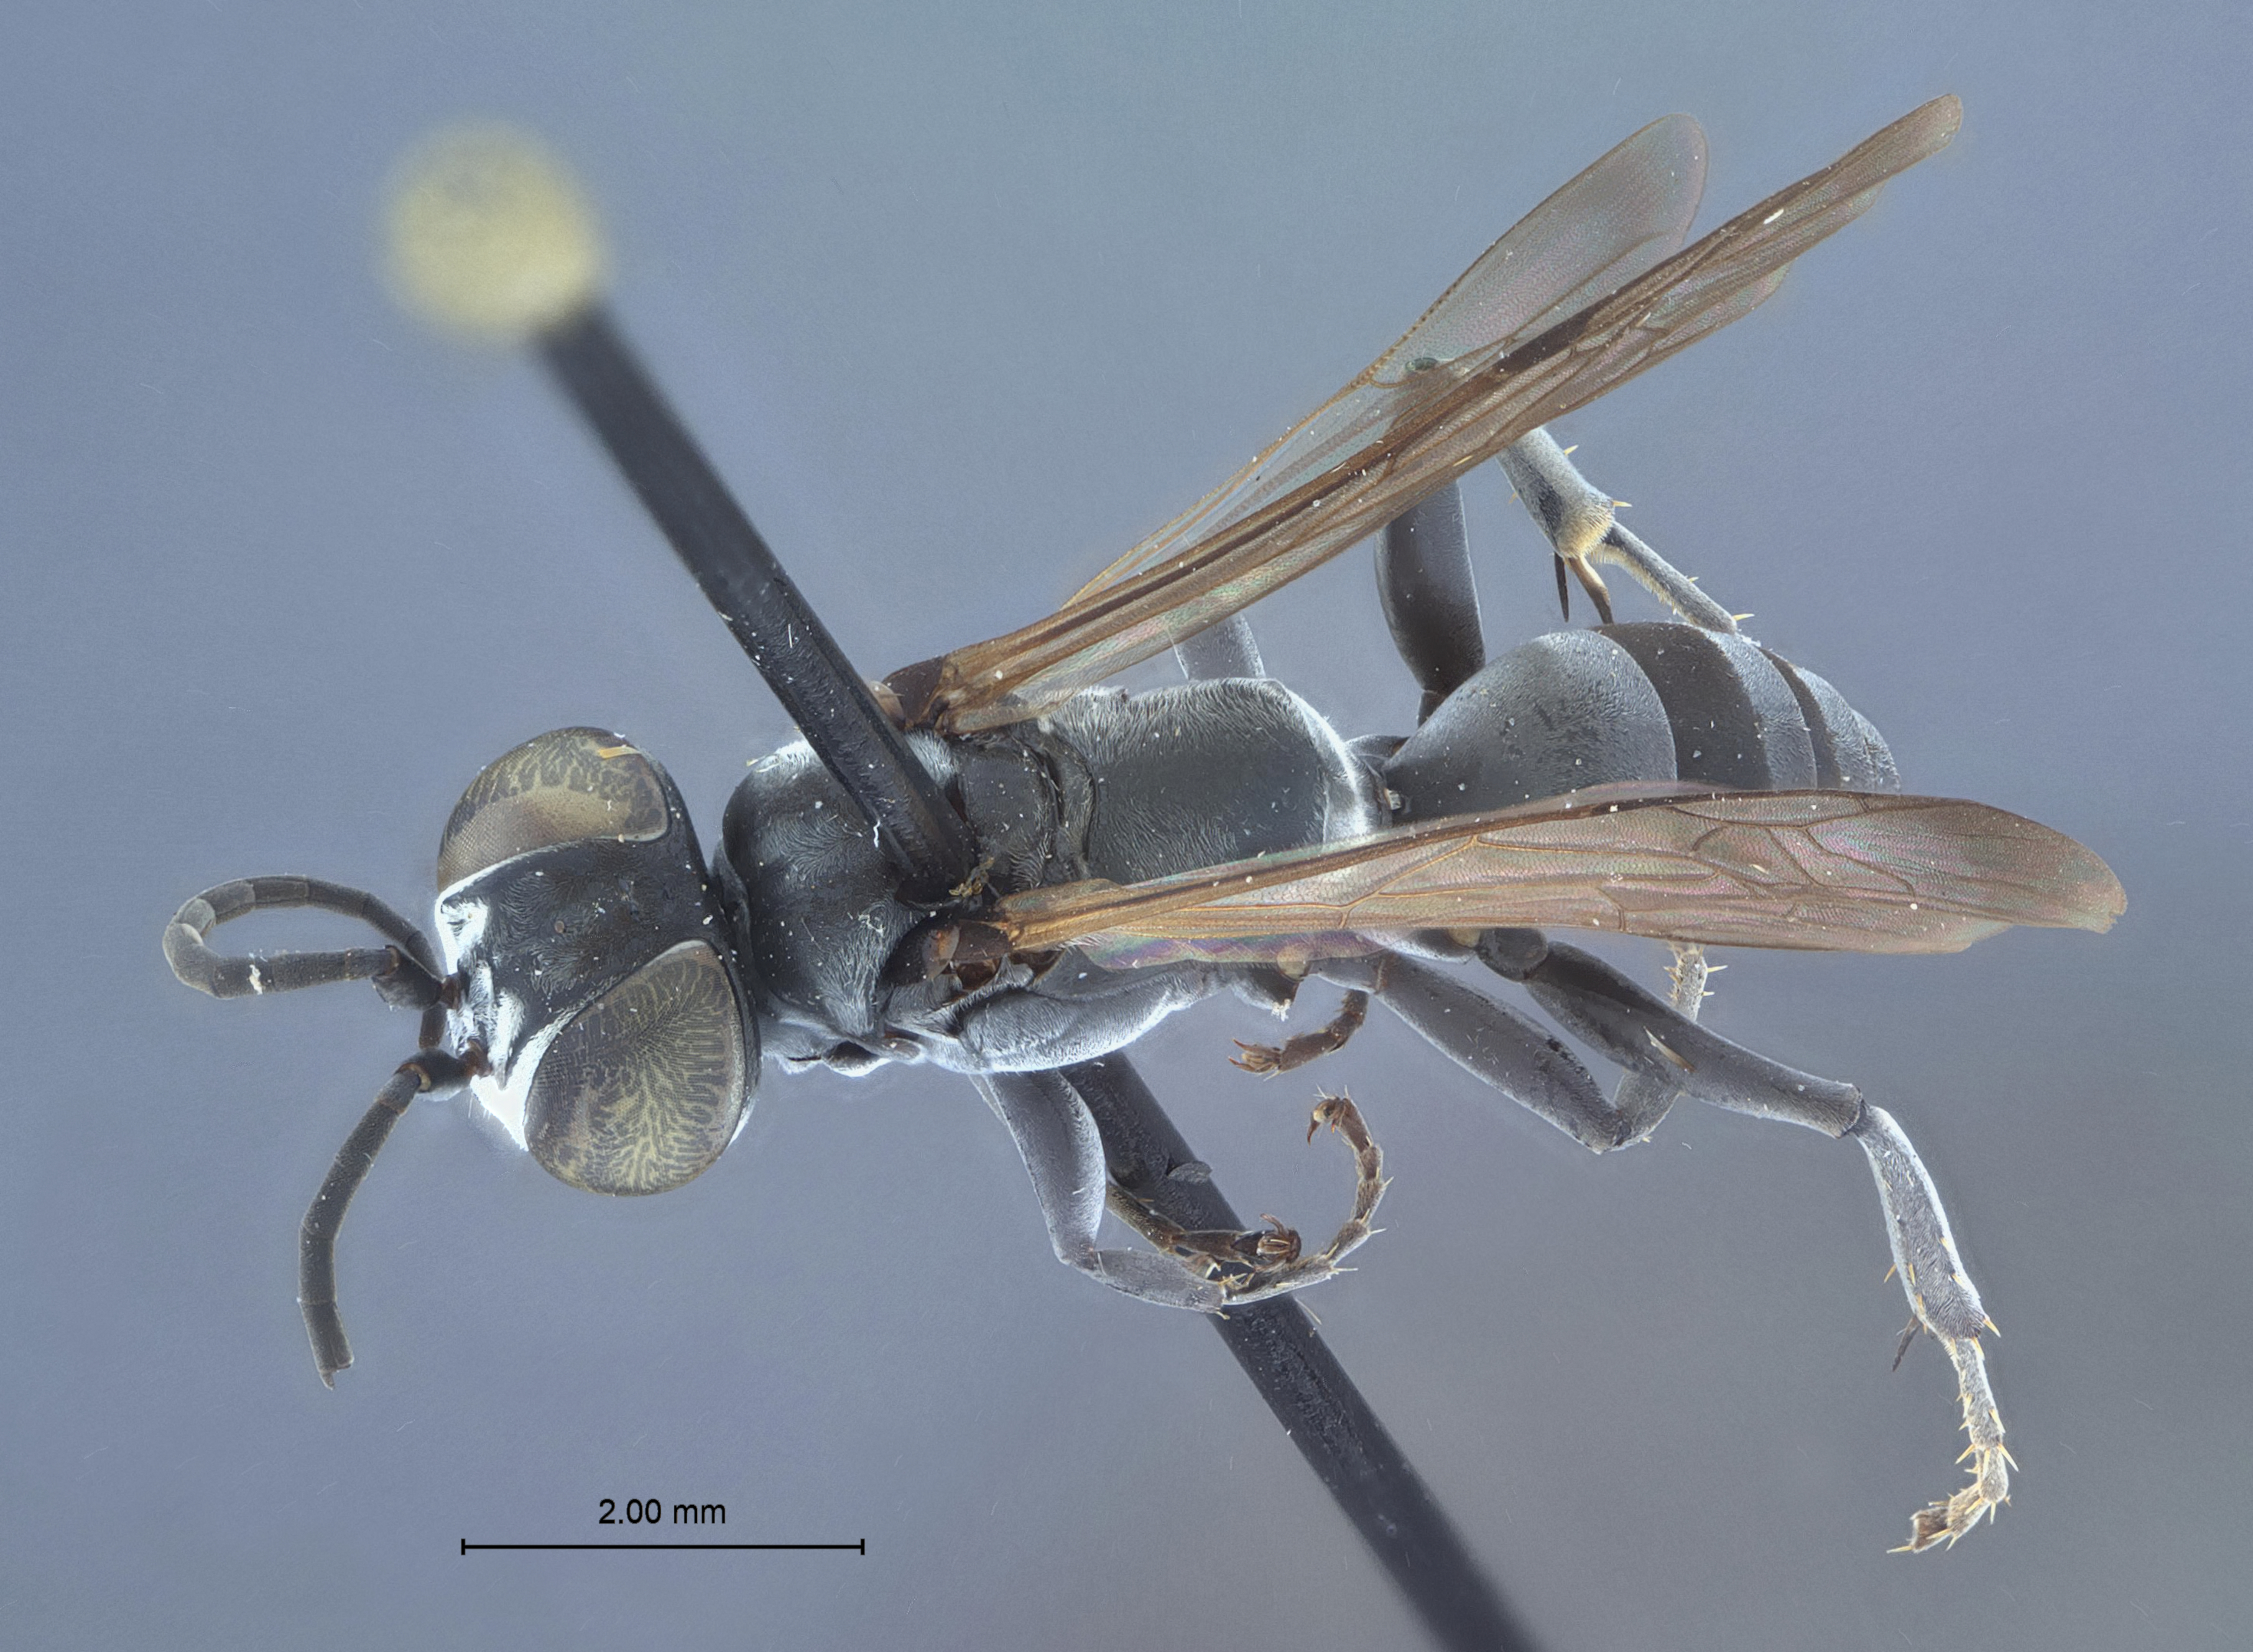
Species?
Liris deliquus
